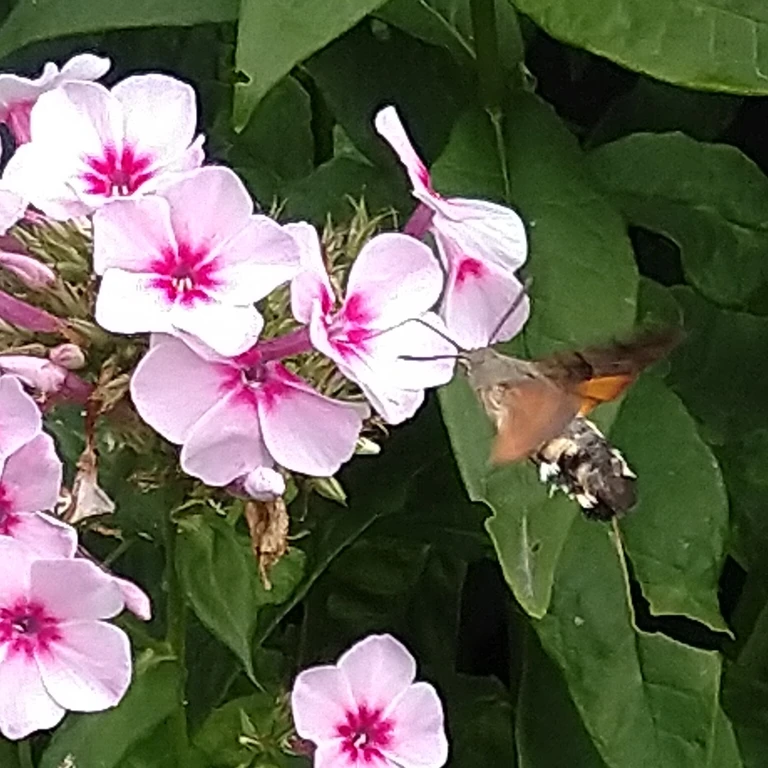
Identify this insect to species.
Macroglossum stellatarum
